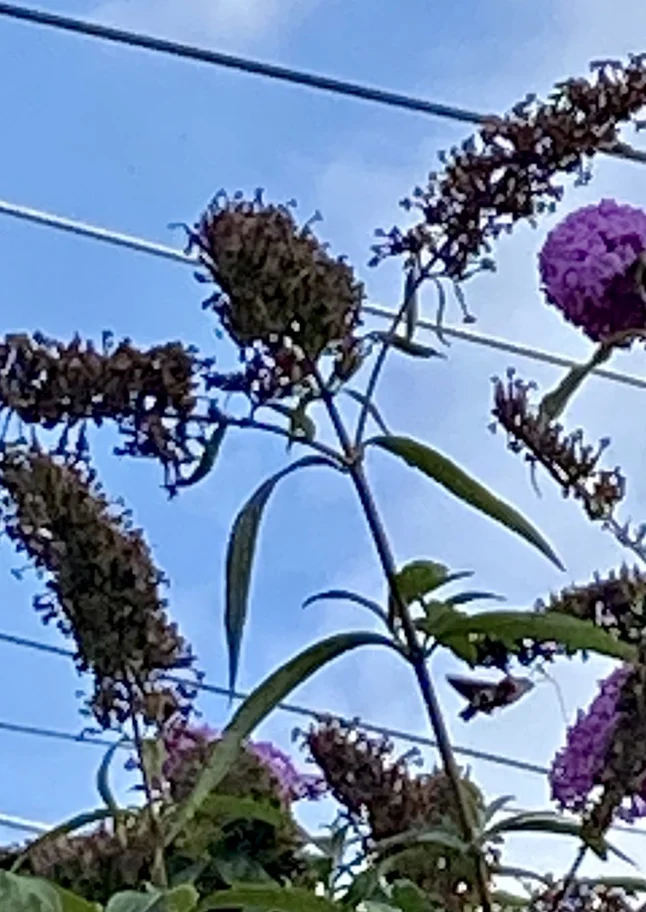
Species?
Macroglossum stellatarum
